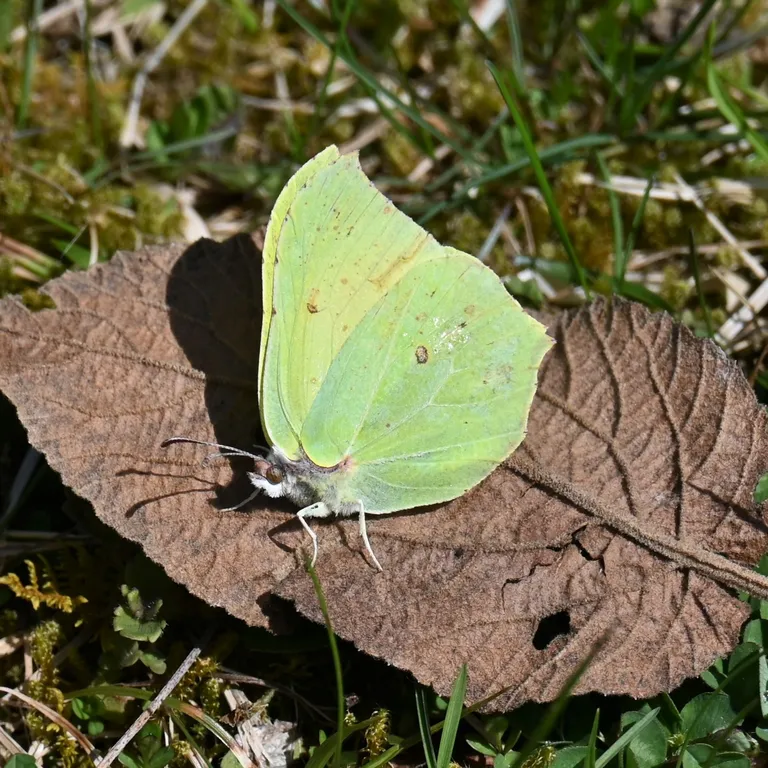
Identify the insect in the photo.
Gonepteryx rhamni
